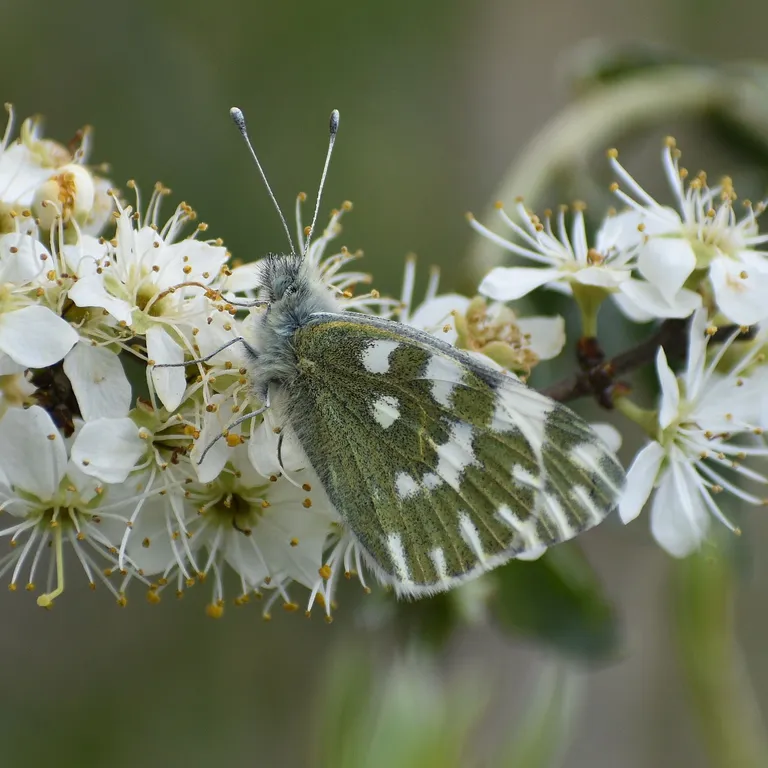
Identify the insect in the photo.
Pontia edusa
